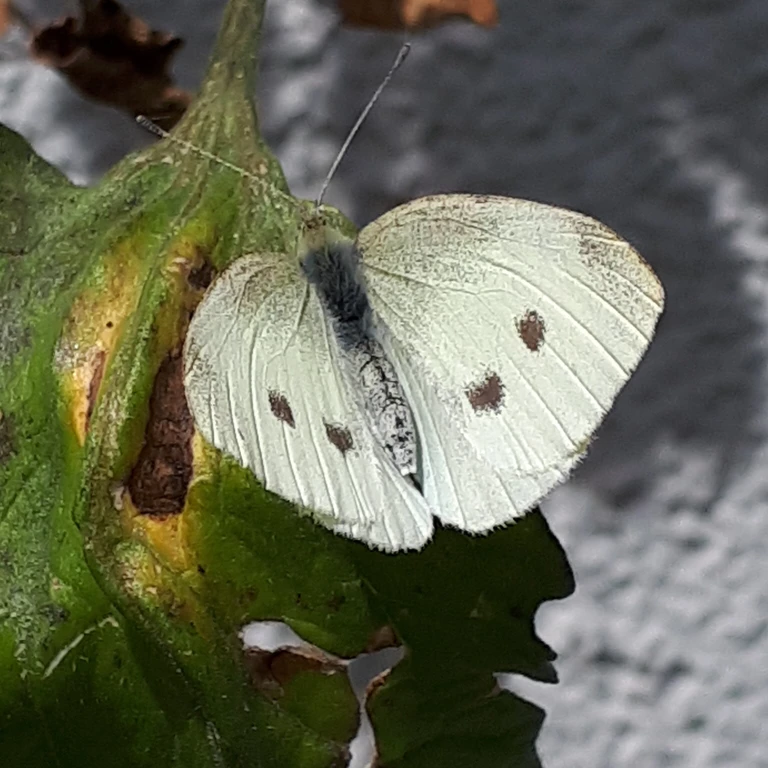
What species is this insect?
Pieris rapae
